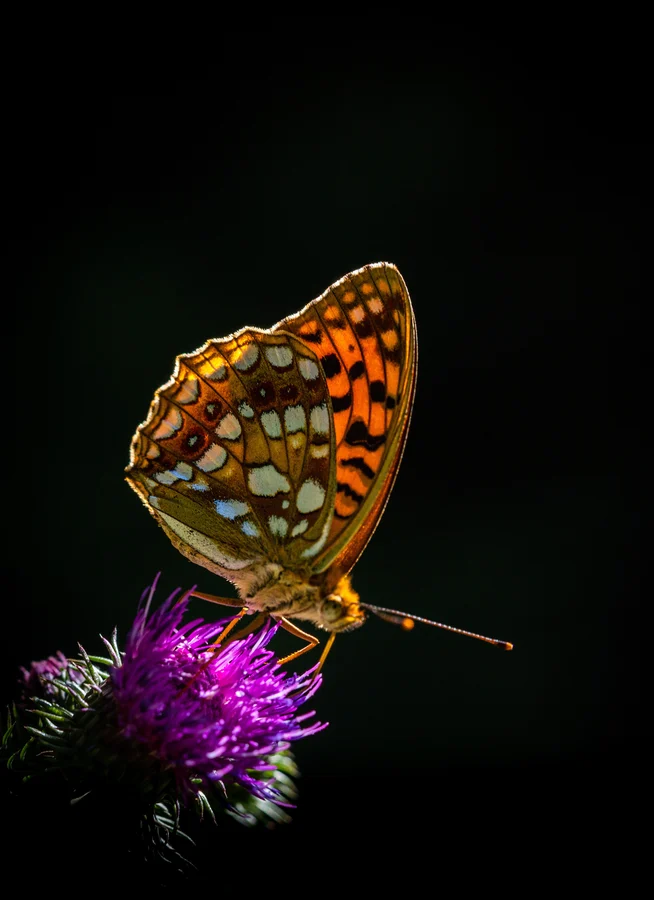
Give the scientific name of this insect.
Fabriciana adippe
